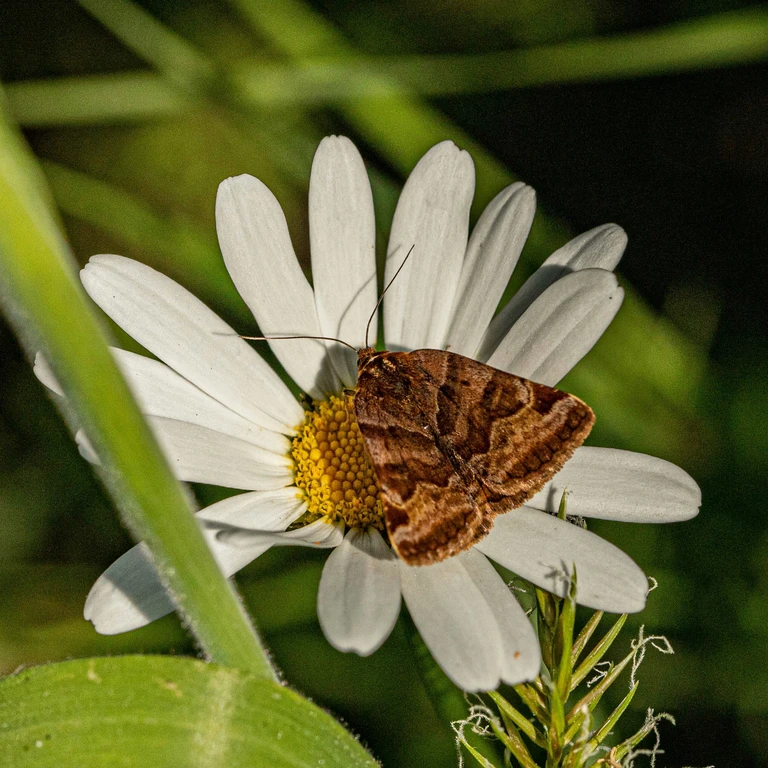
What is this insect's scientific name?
Euclidia glyphica
